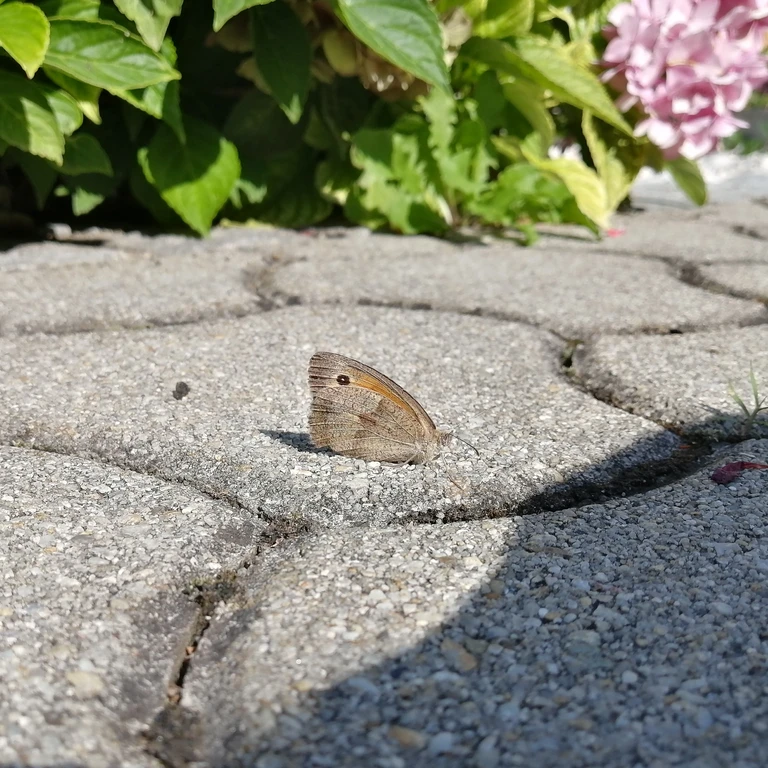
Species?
Maniola jurtina
